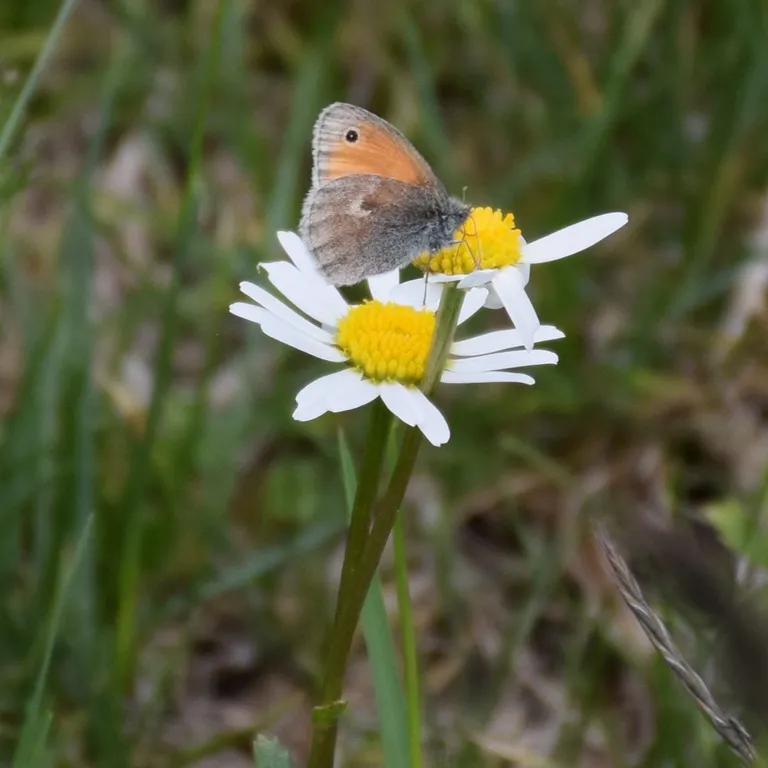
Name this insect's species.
Coenonympha pamphilus
